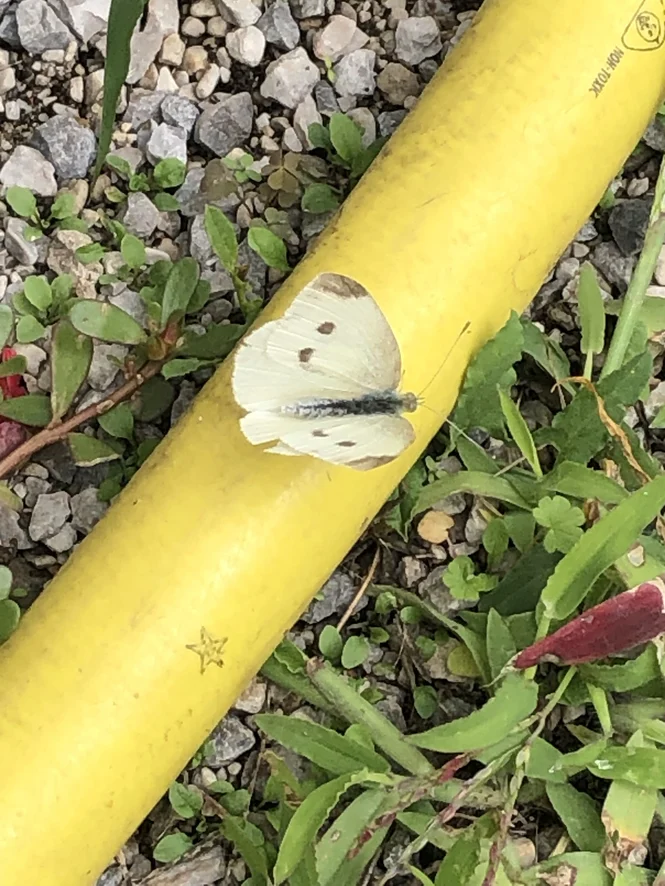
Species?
Pieris rapae
